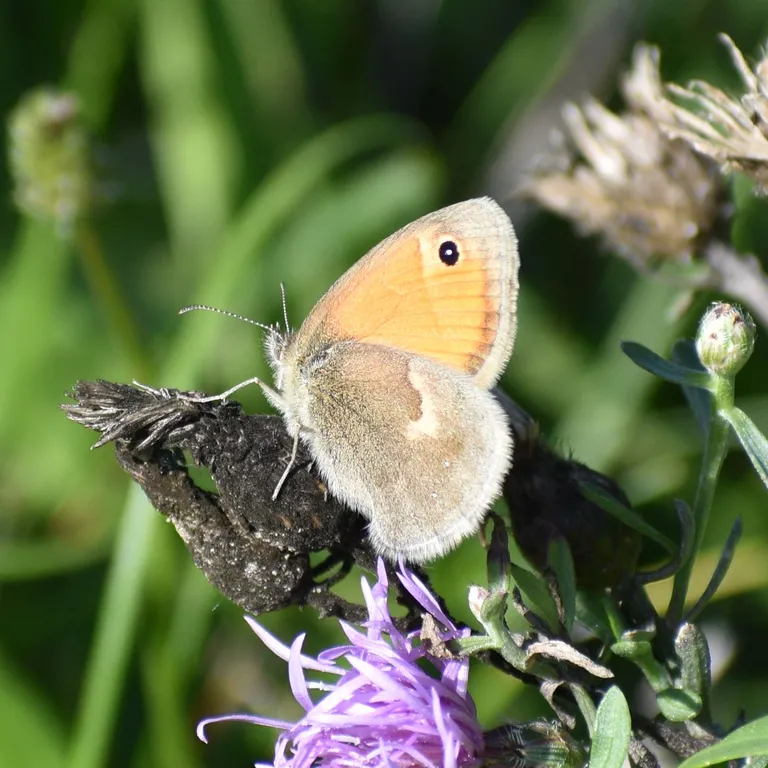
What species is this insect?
Coenonympha pamphilus
